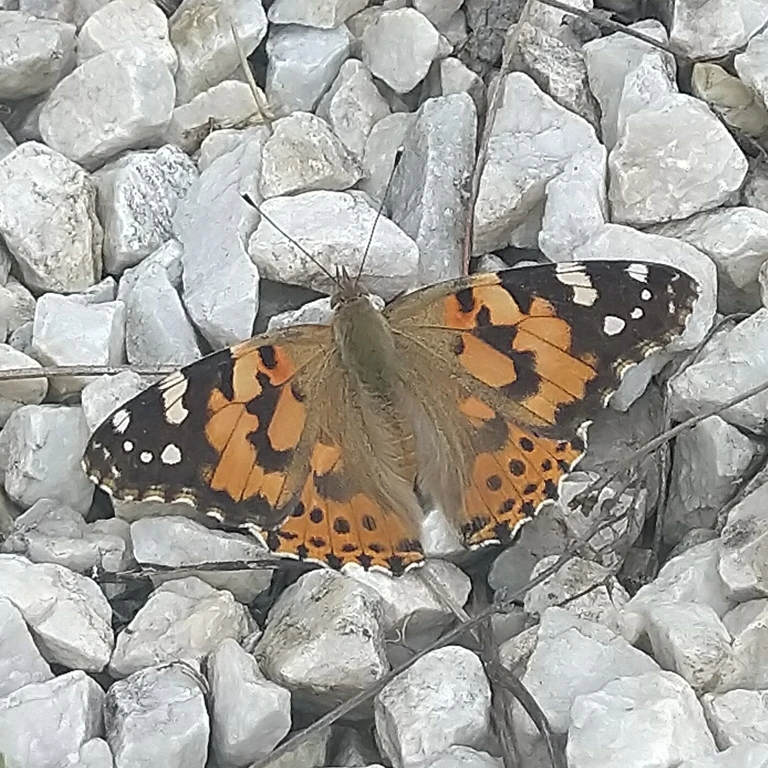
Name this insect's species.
Vanessa cardui
